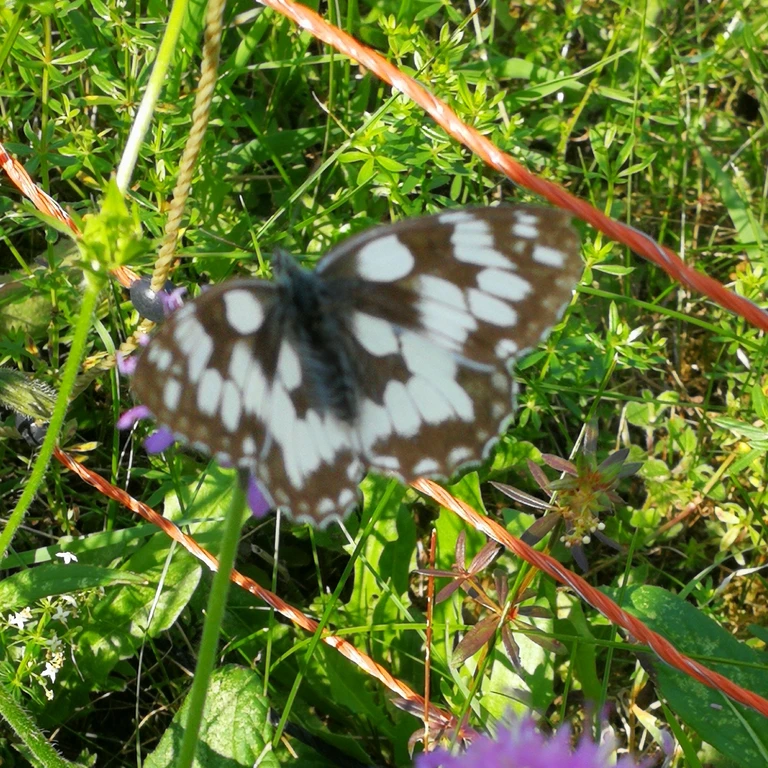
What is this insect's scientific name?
Melanargia galathea
